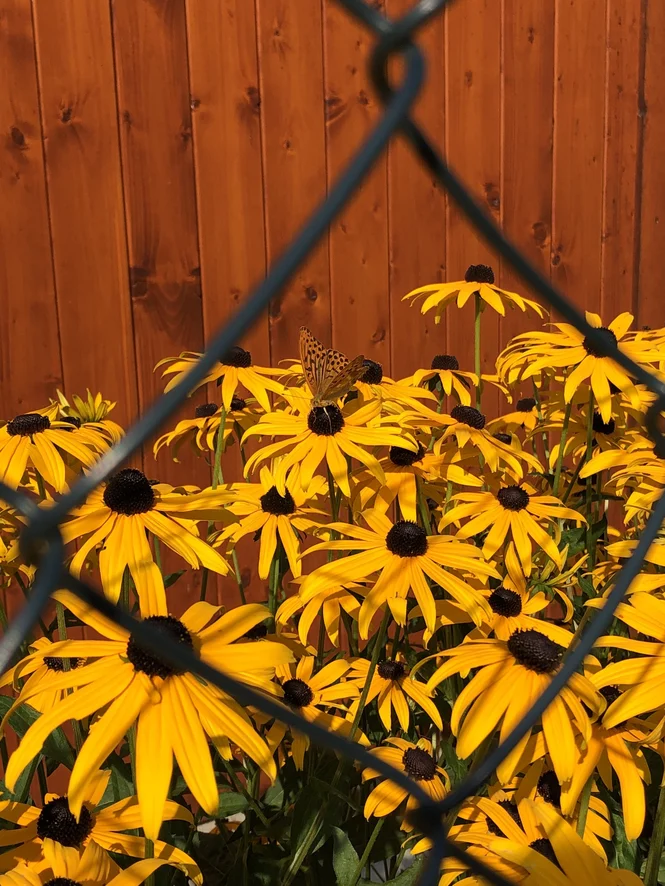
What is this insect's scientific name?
Argynnis paphia
